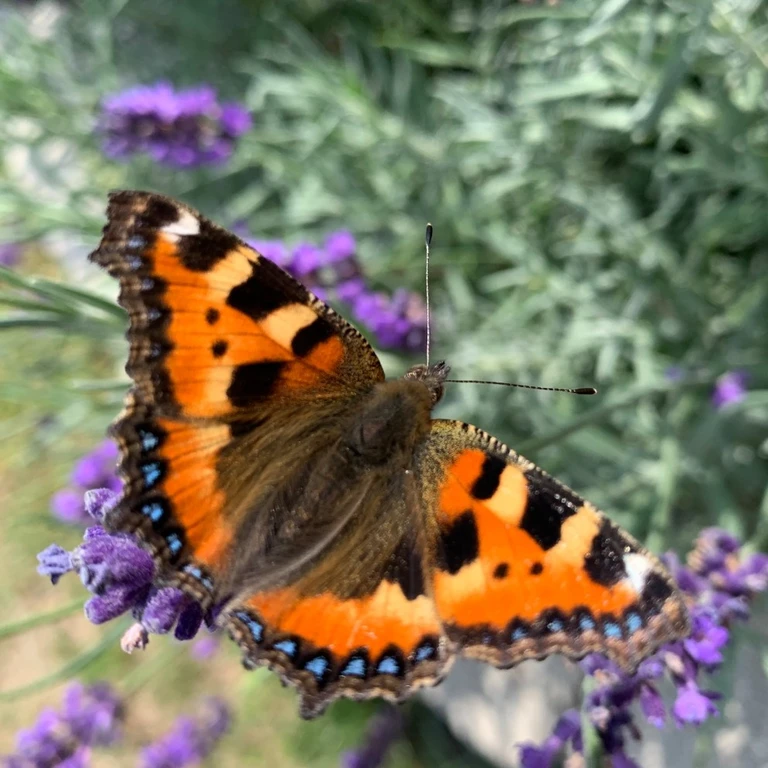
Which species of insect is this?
Aglais urticae
